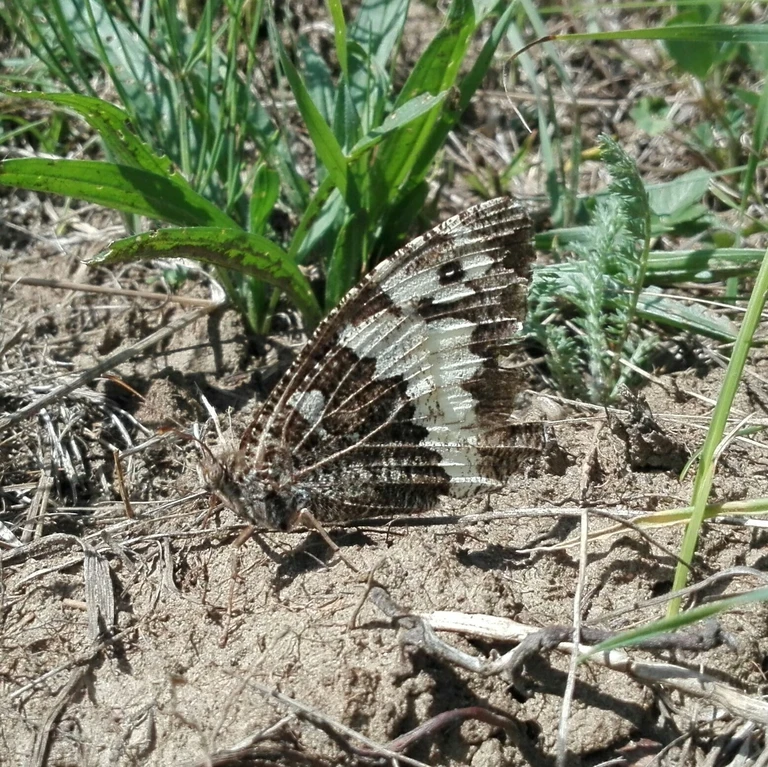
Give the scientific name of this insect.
Brintesia circe
